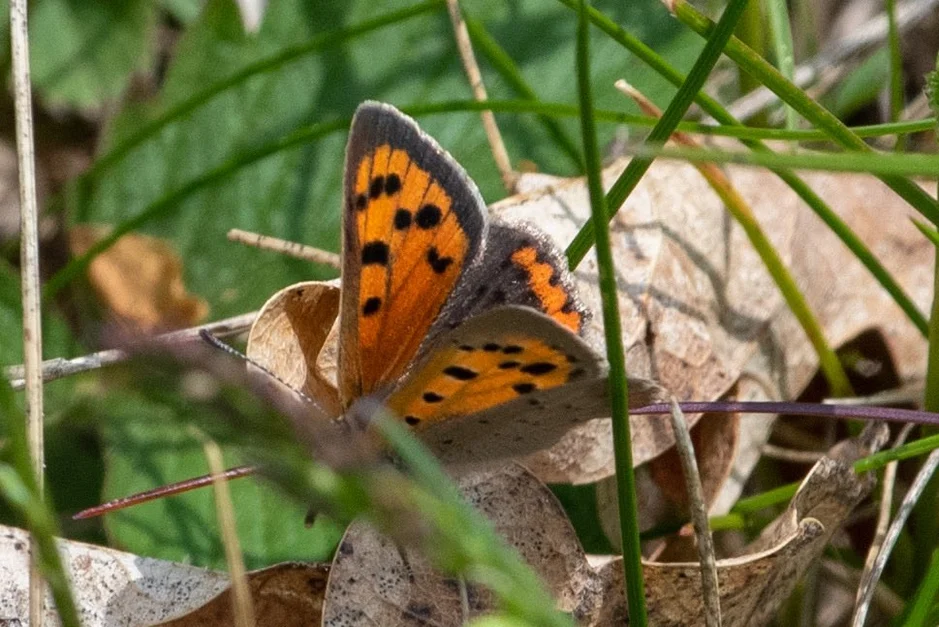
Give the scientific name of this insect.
Lycaena phlaeas
